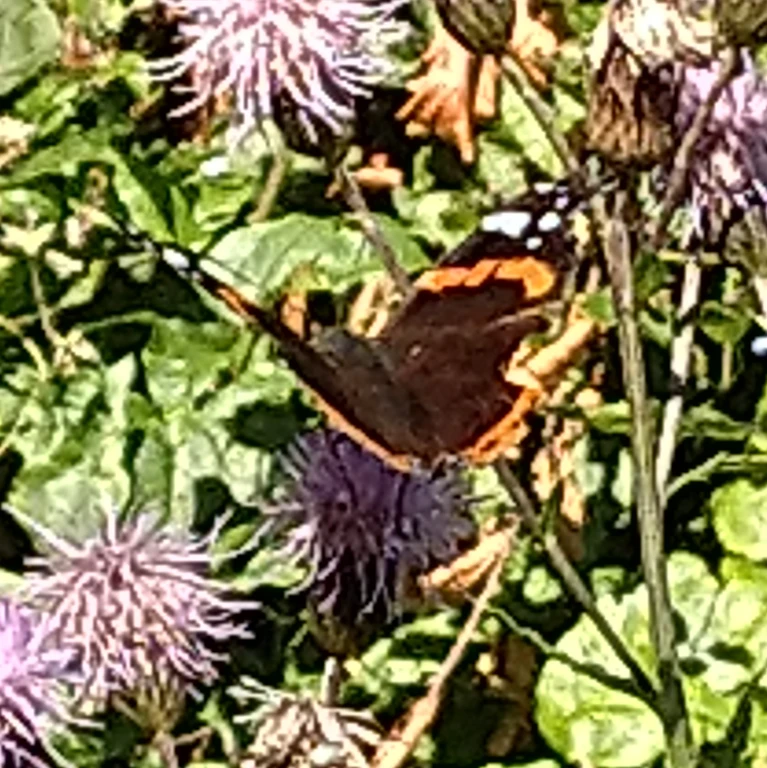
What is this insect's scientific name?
Vanessa atalanta
